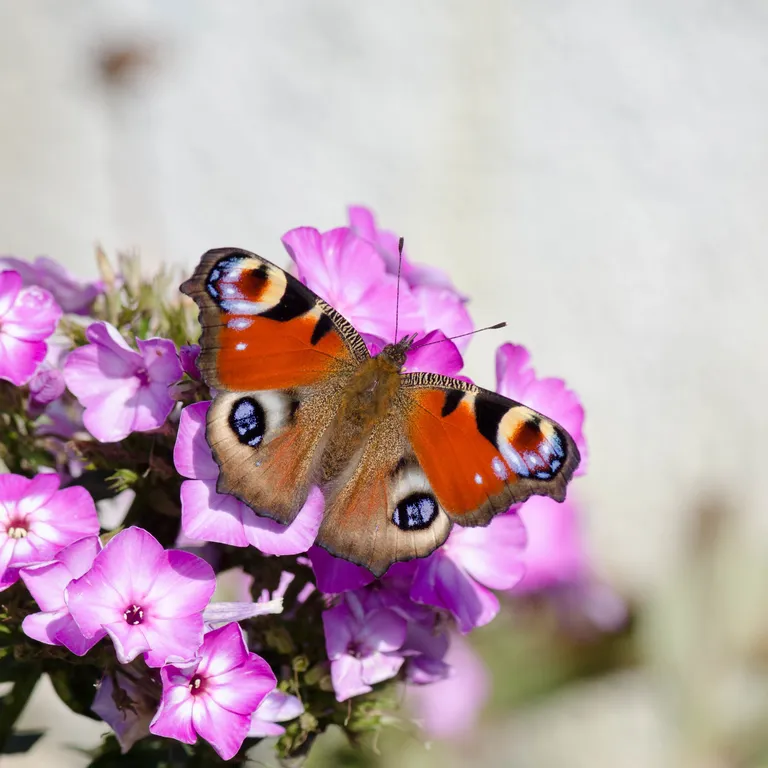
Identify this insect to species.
Aglais io
